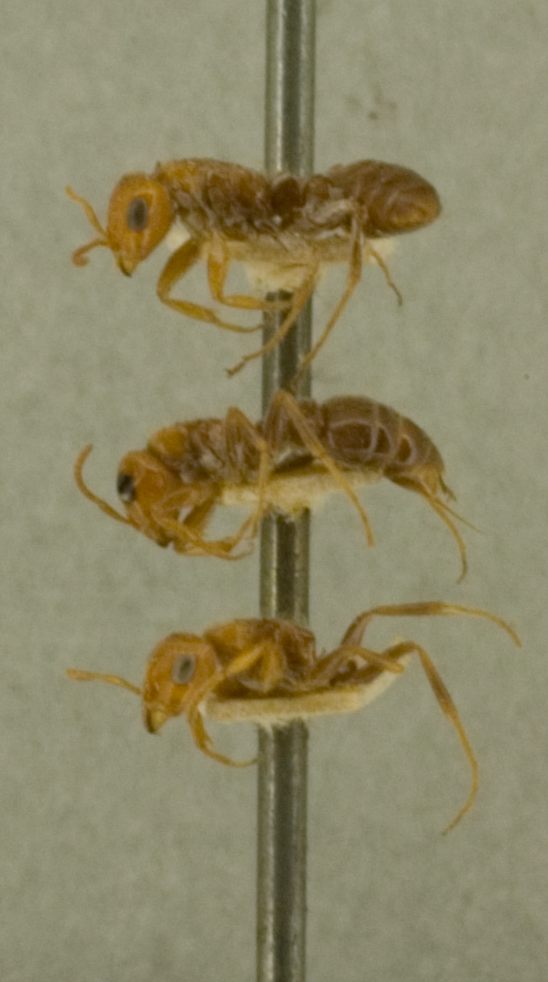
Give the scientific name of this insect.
Pseudomyrma kuenckeli
